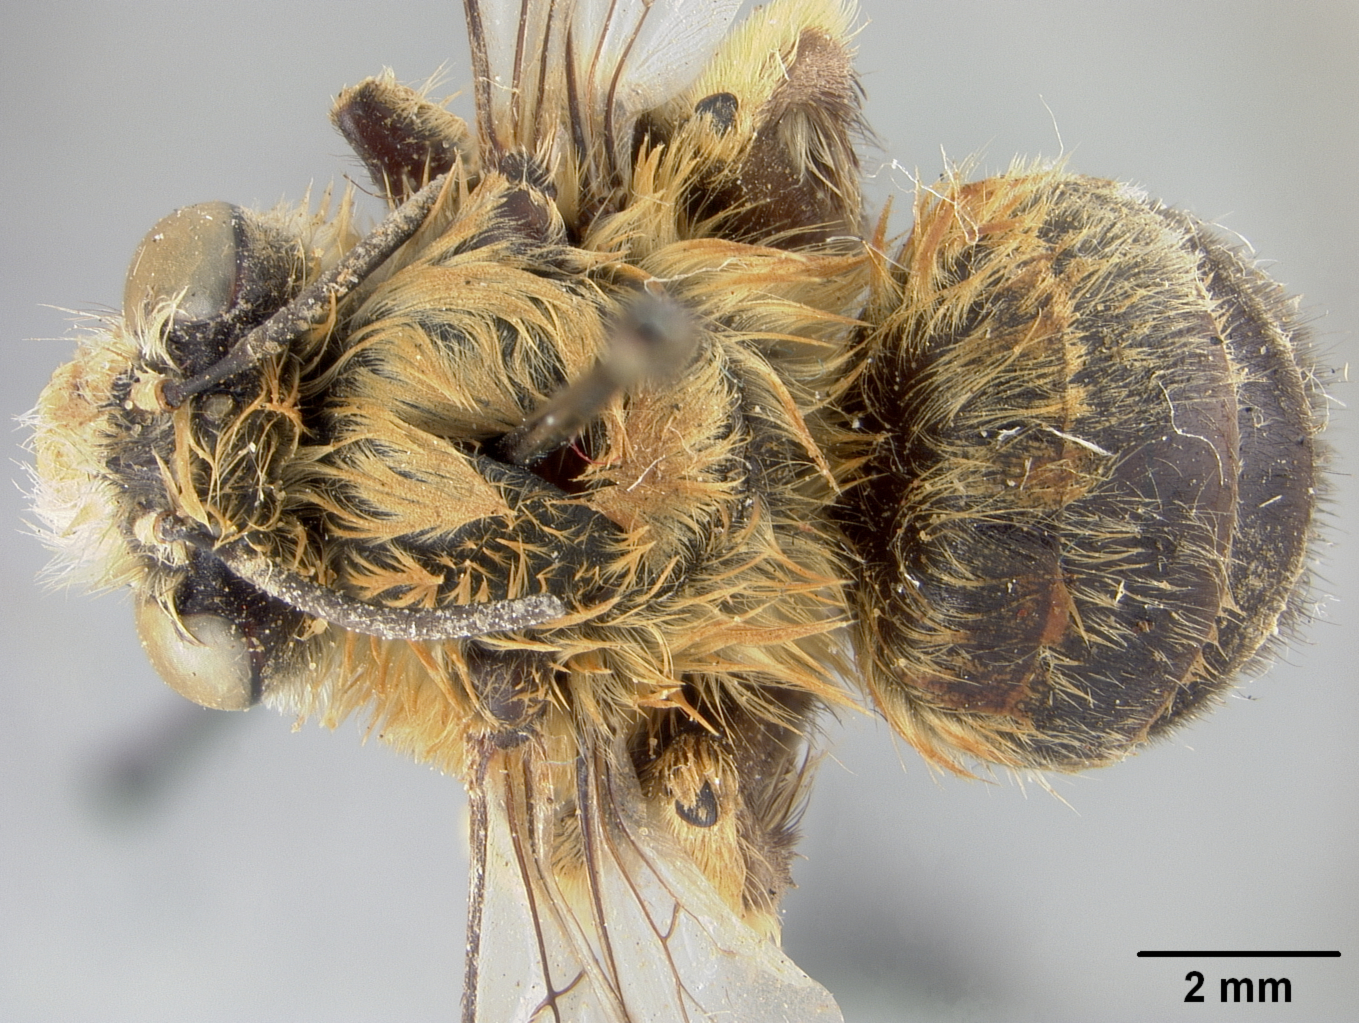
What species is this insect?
Anthophora retusiformis
